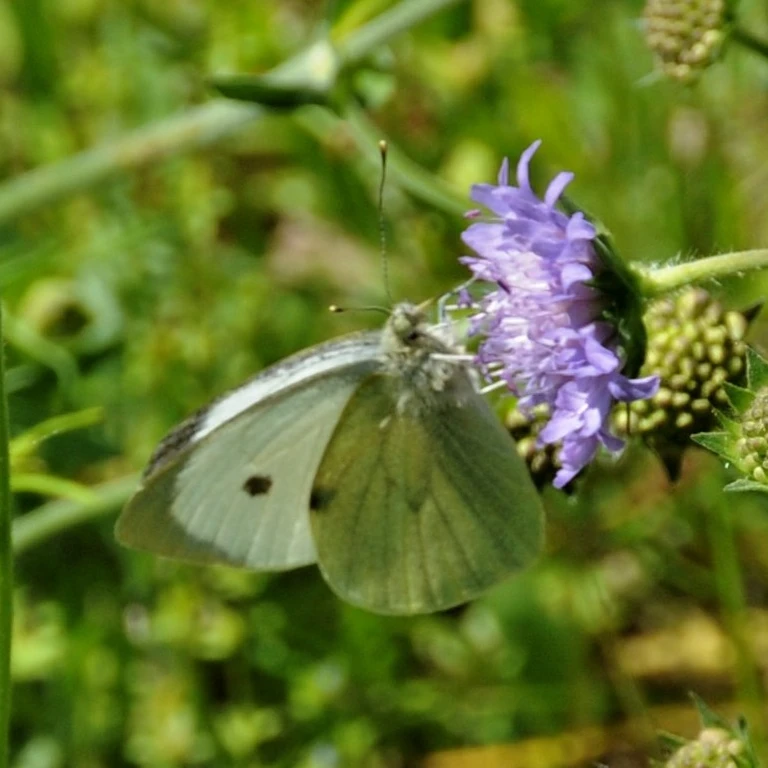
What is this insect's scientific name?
Pieris brassicae
